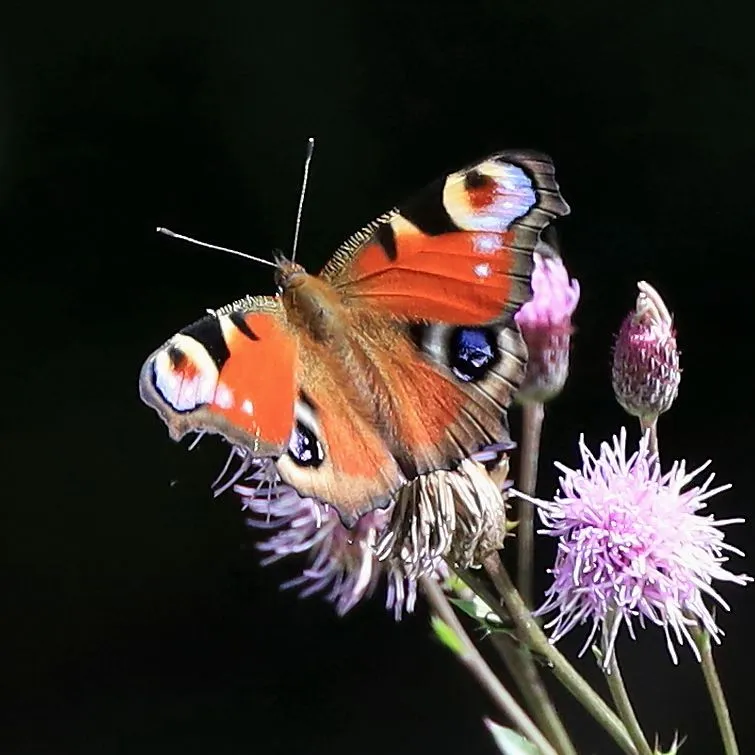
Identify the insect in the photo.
Aglais io
